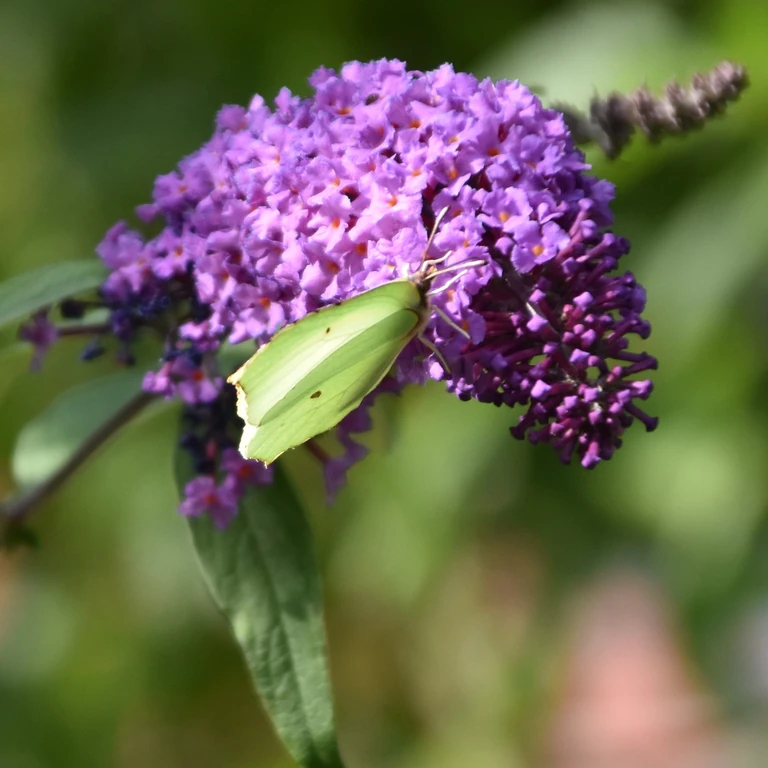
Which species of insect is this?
Gonepteryx rhamni
